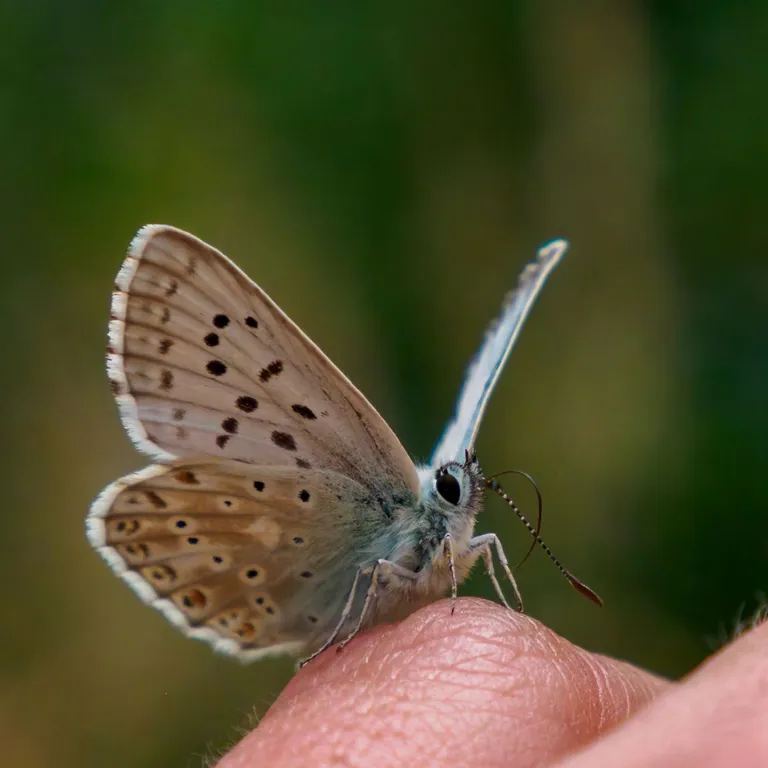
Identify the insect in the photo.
Lysandra coridon
